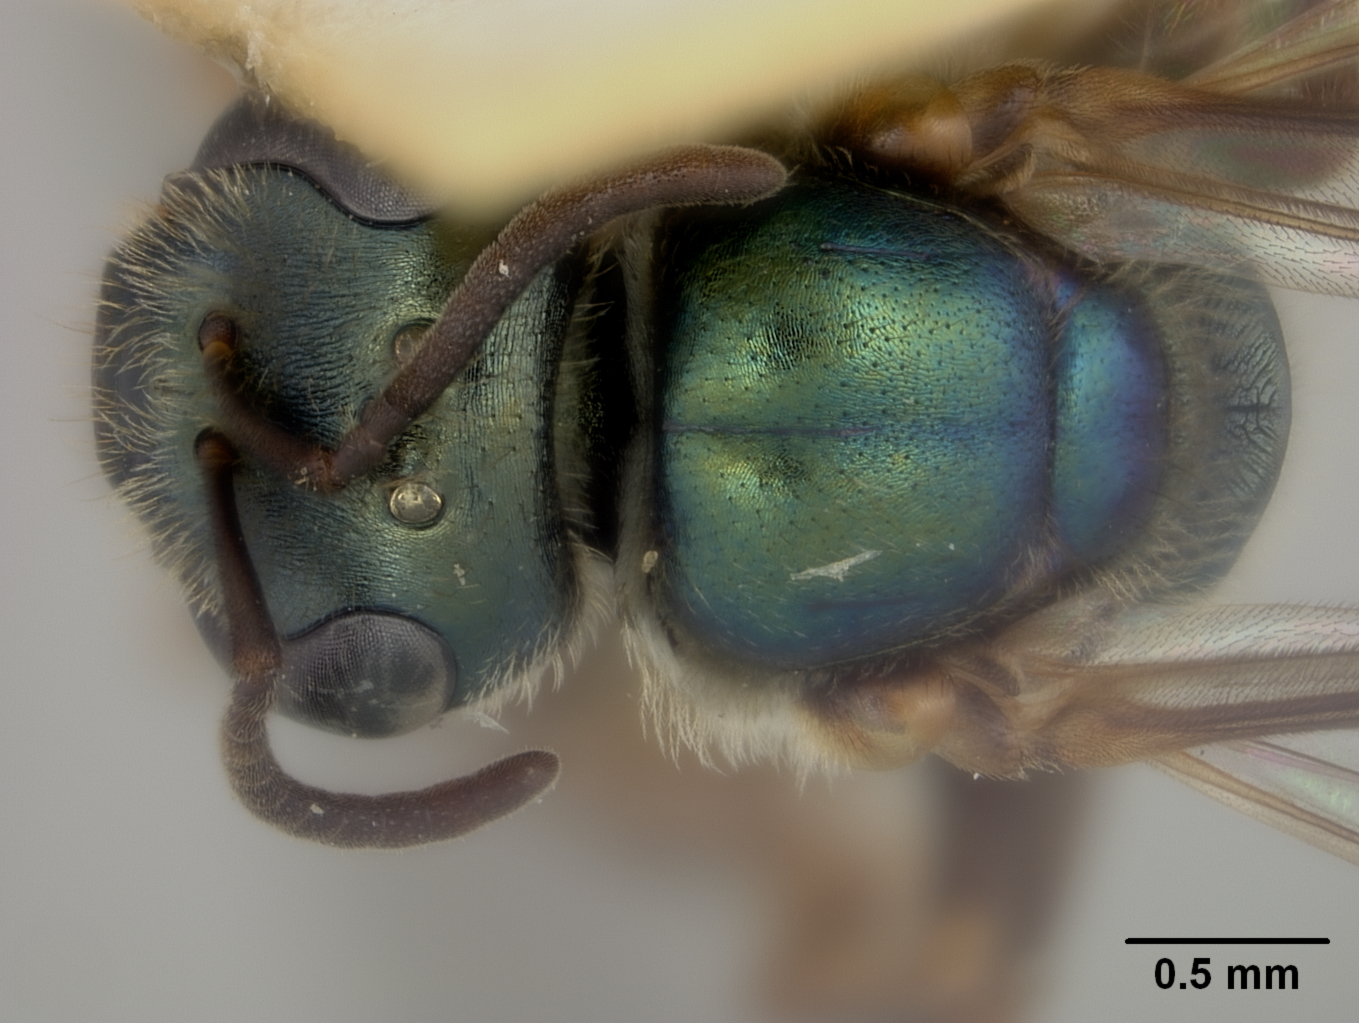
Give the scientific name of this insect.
Halictus suvaensis
